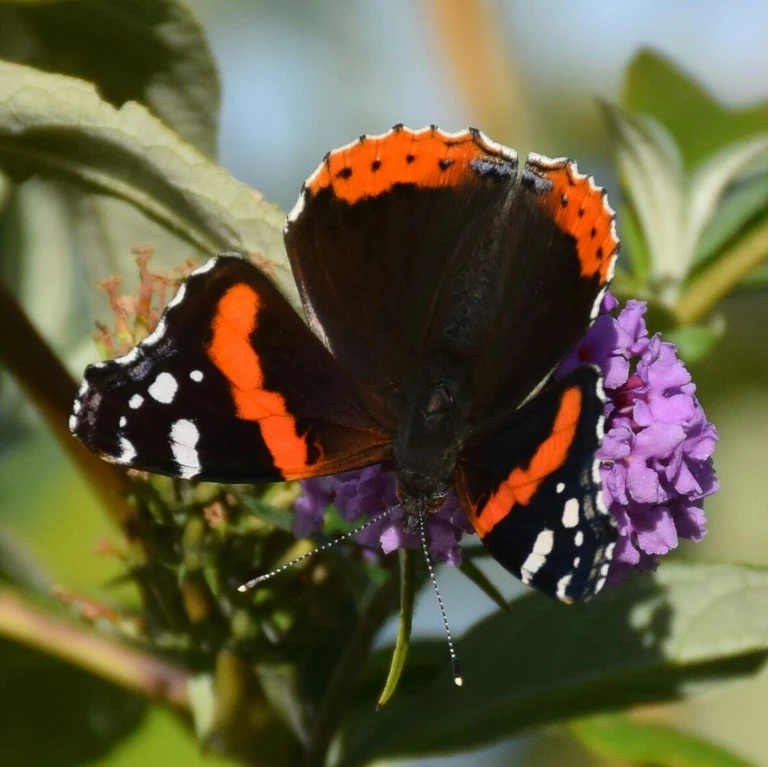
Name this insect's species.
Vanessa atalanta
